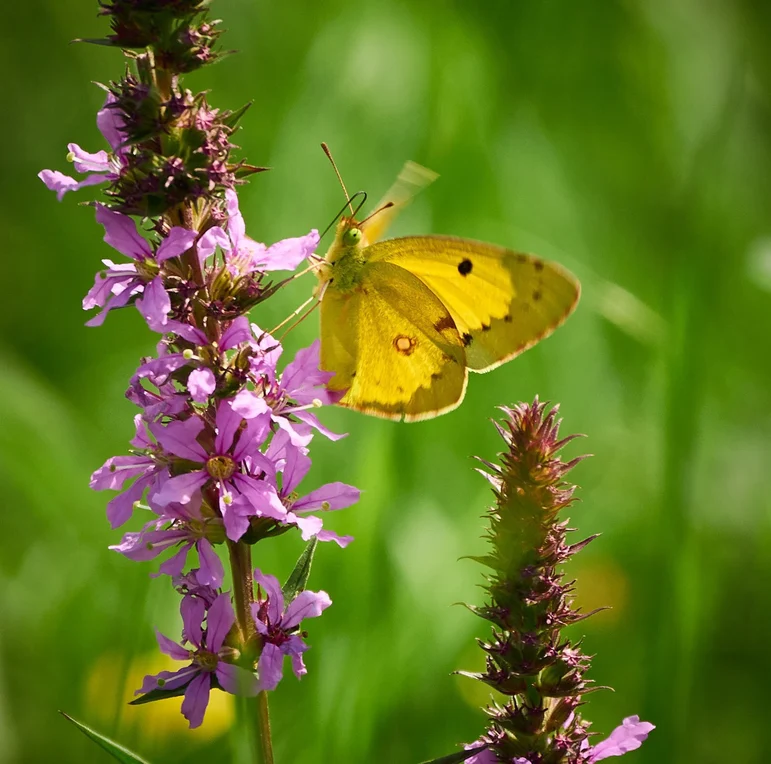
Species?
Colias croceus
